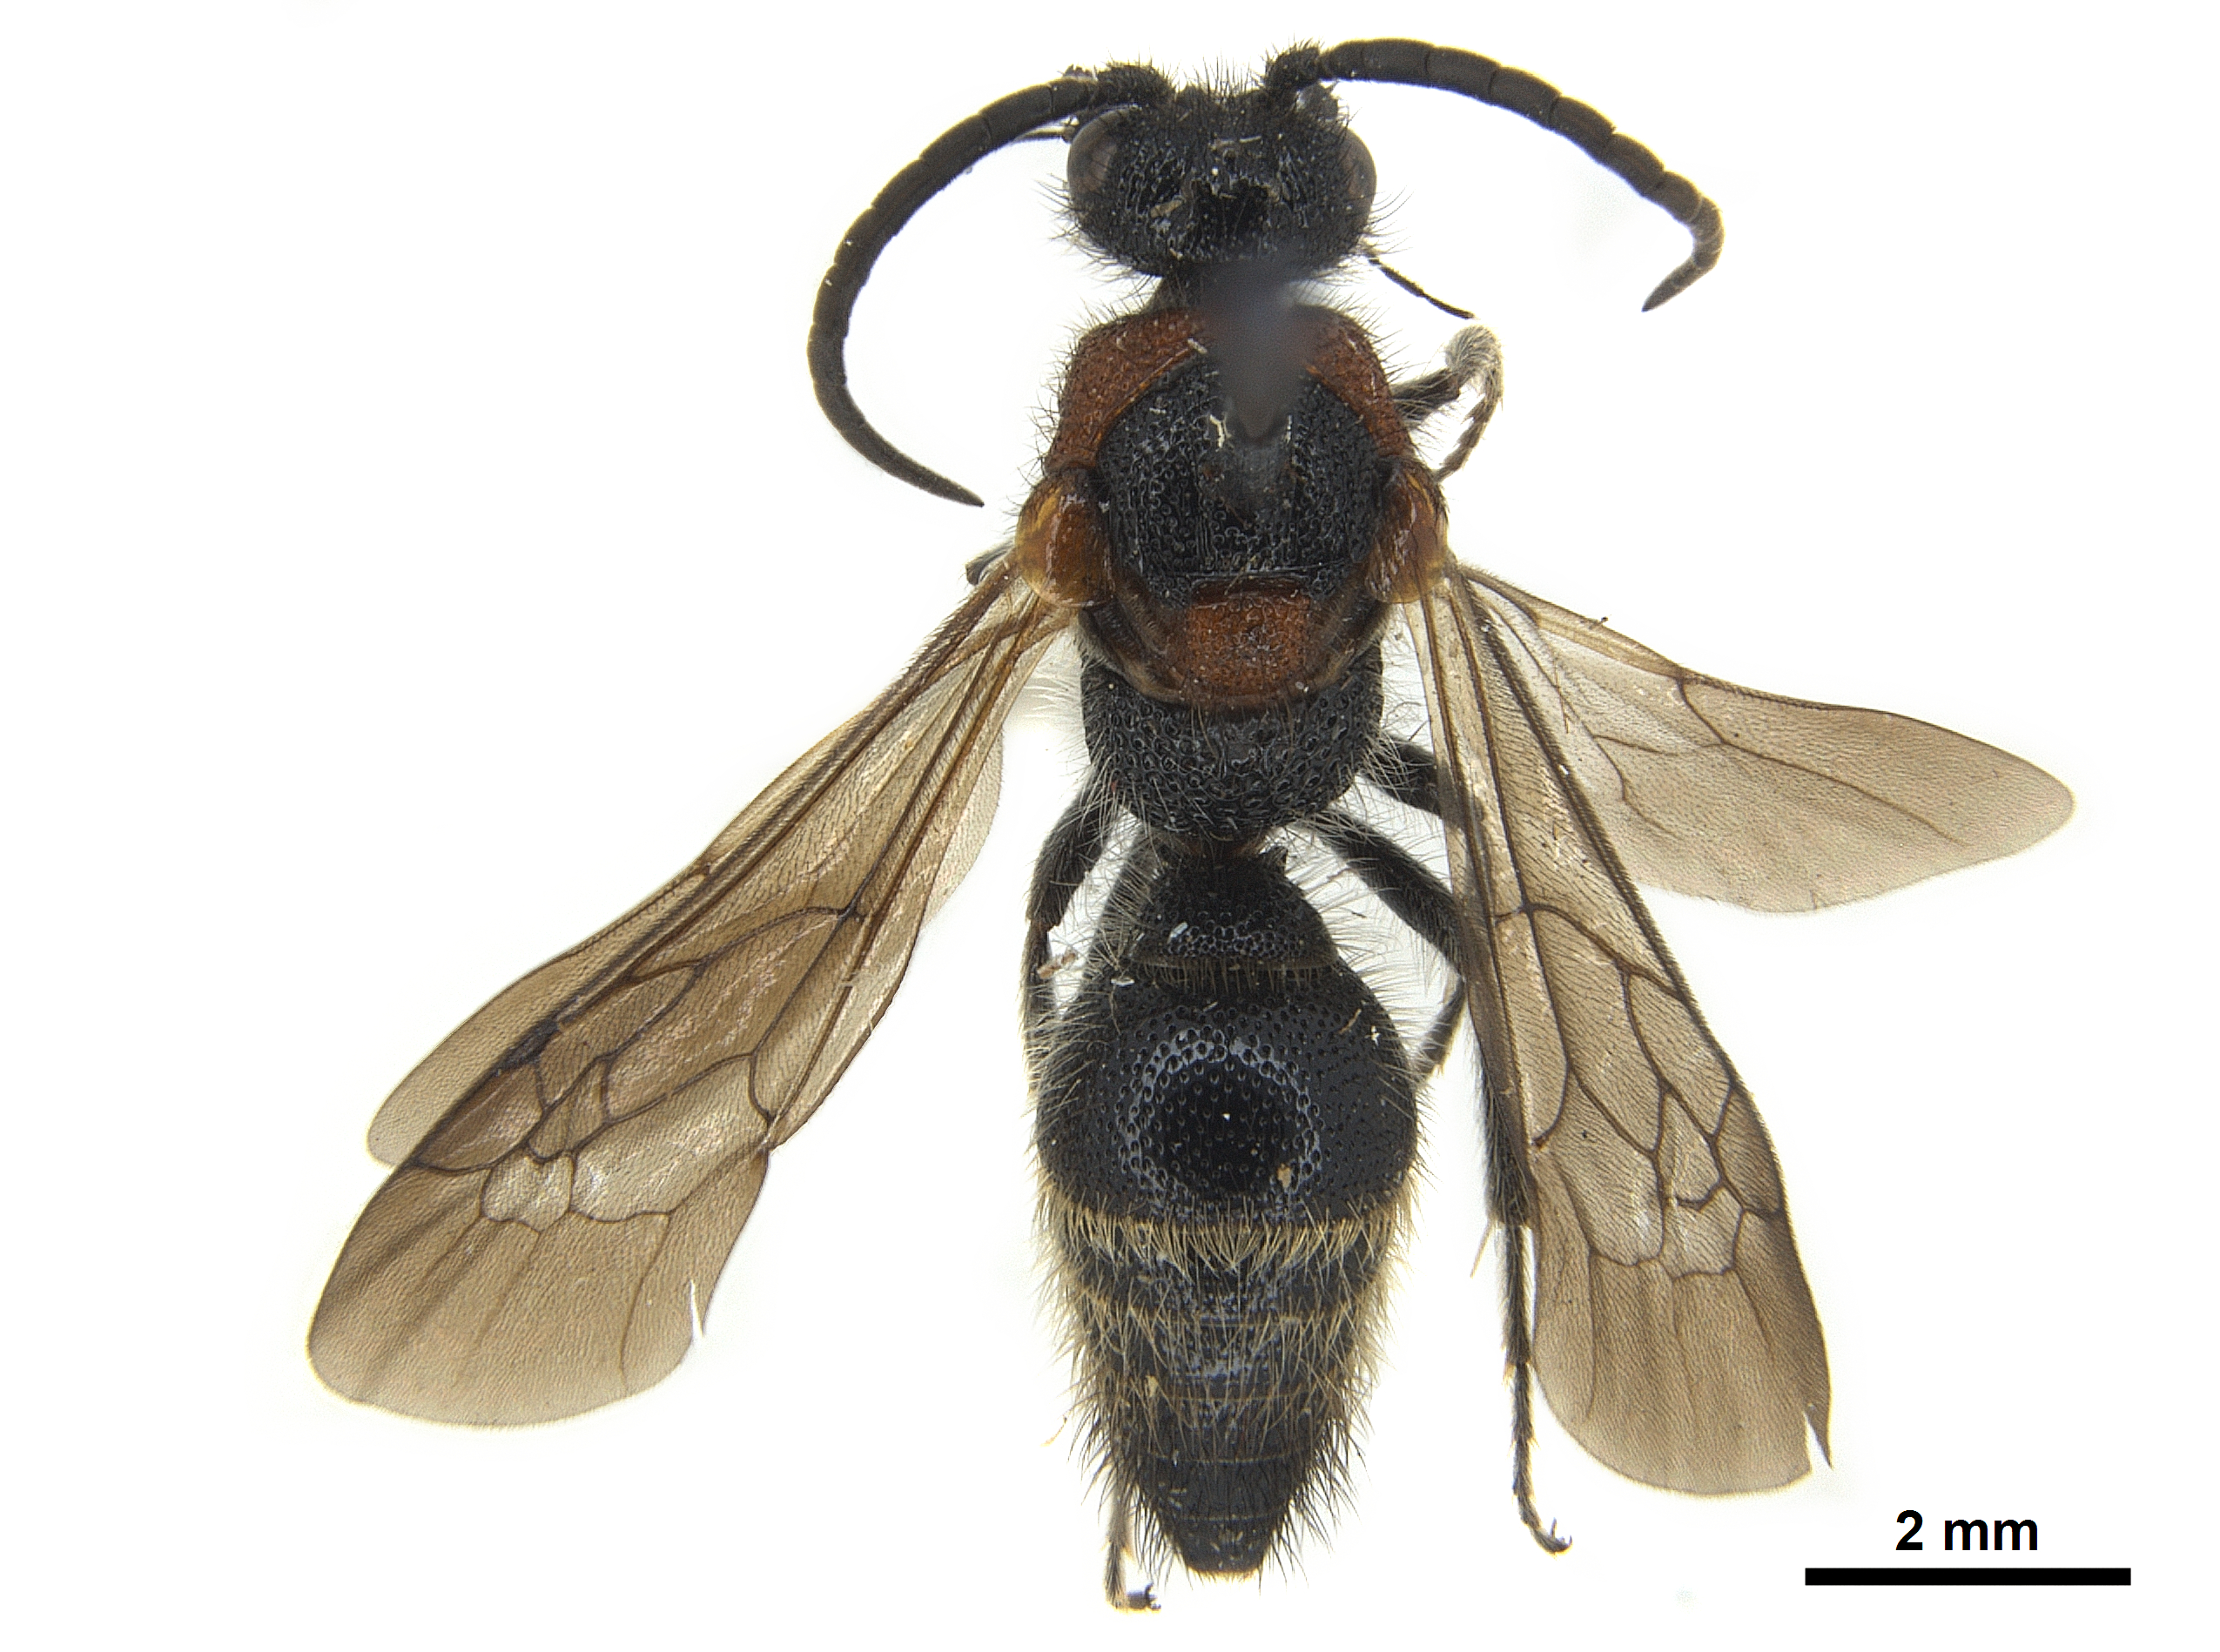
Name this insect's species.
Skorikovia elongata
